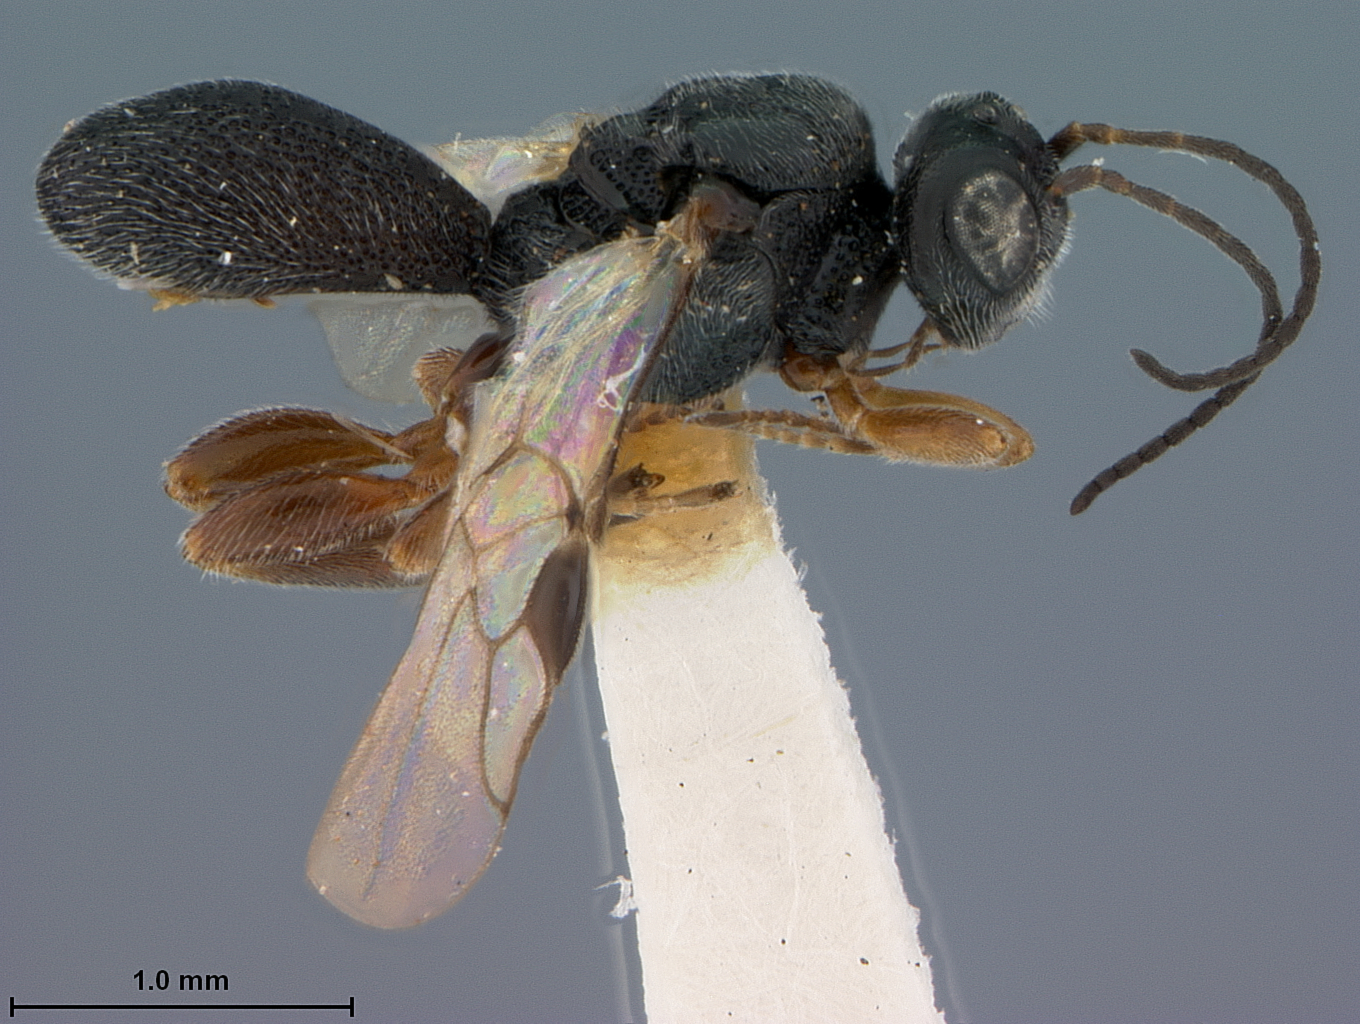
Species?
Urosigalphus pini
